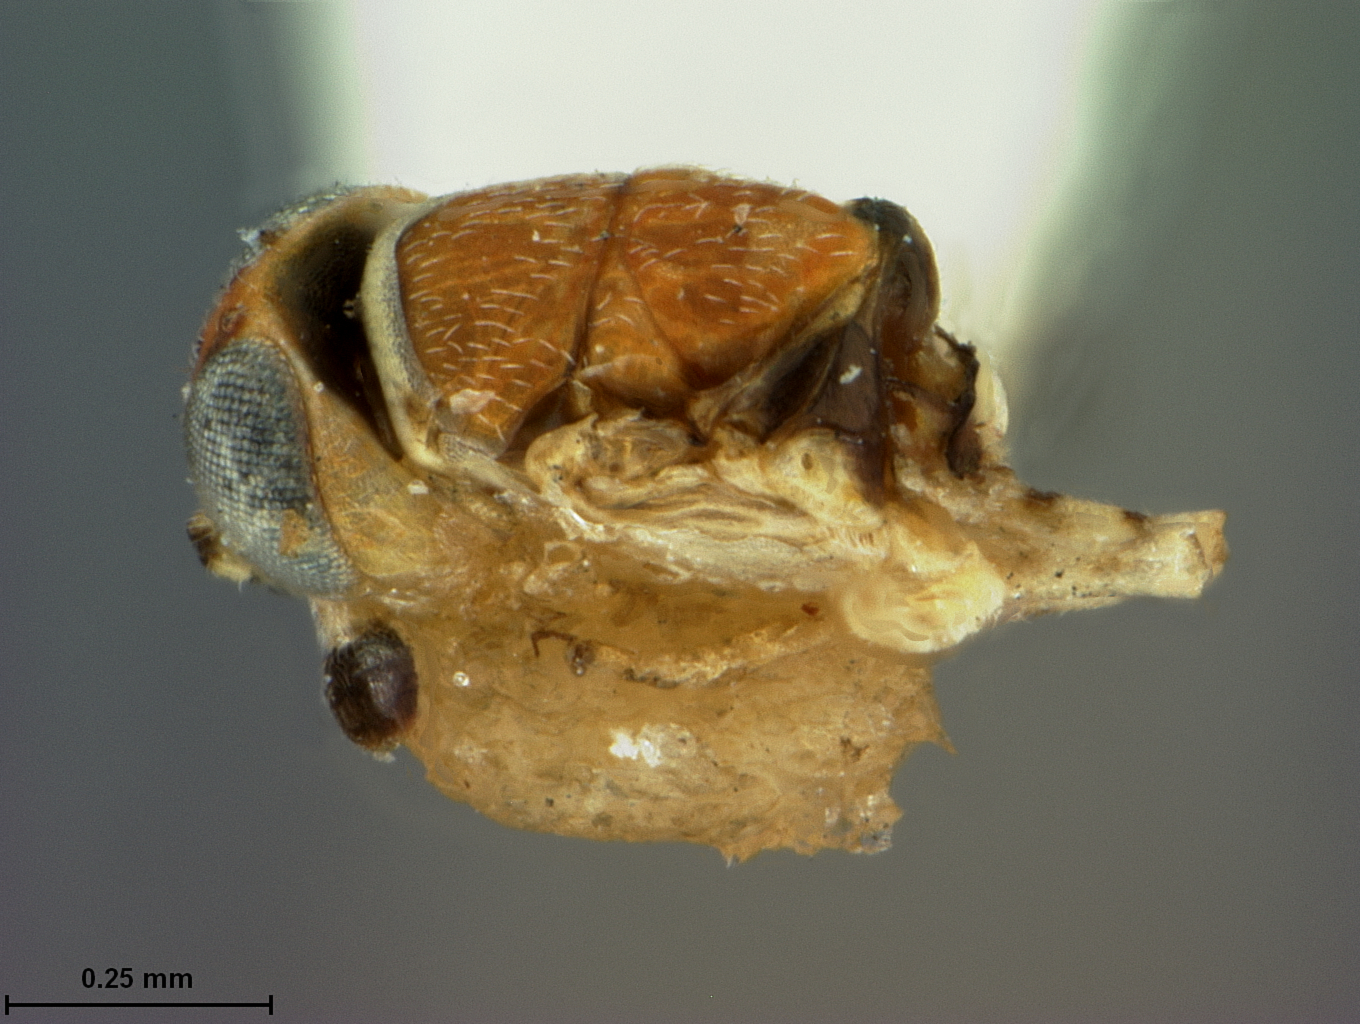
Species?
Coccophagus annulipes
